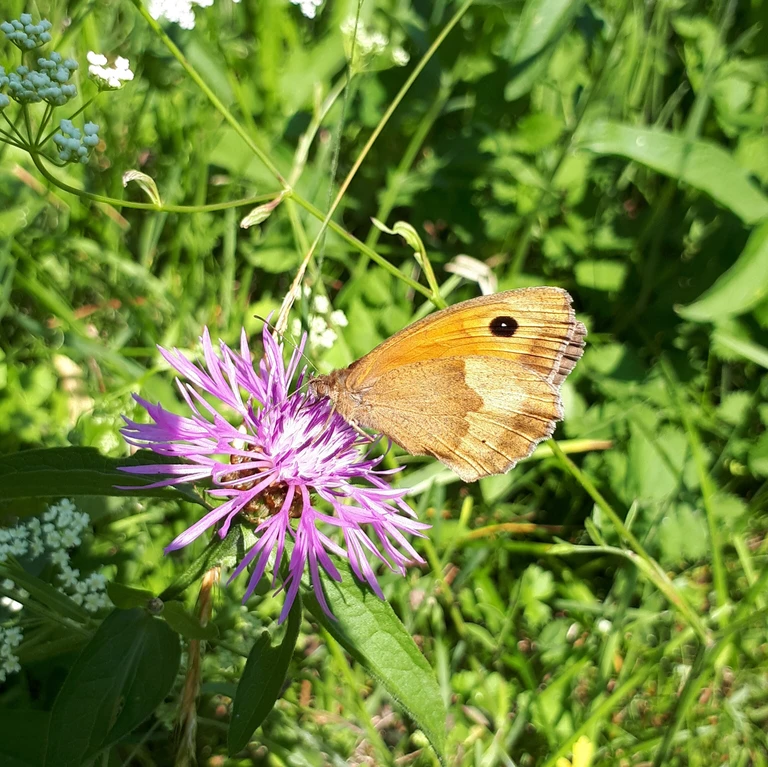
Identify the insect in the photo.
Maniola jurtina
